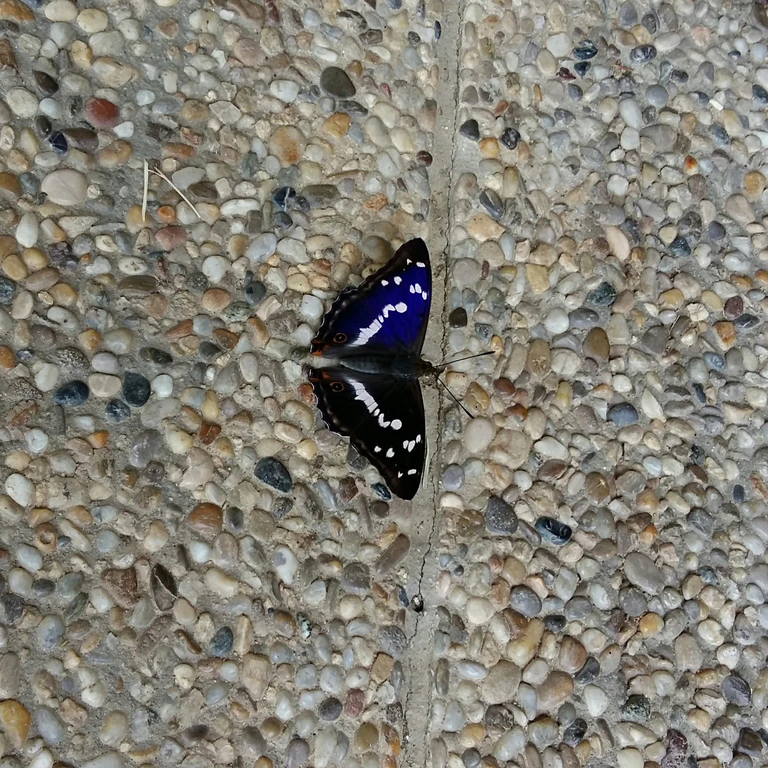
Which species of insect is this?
Apatura iris
